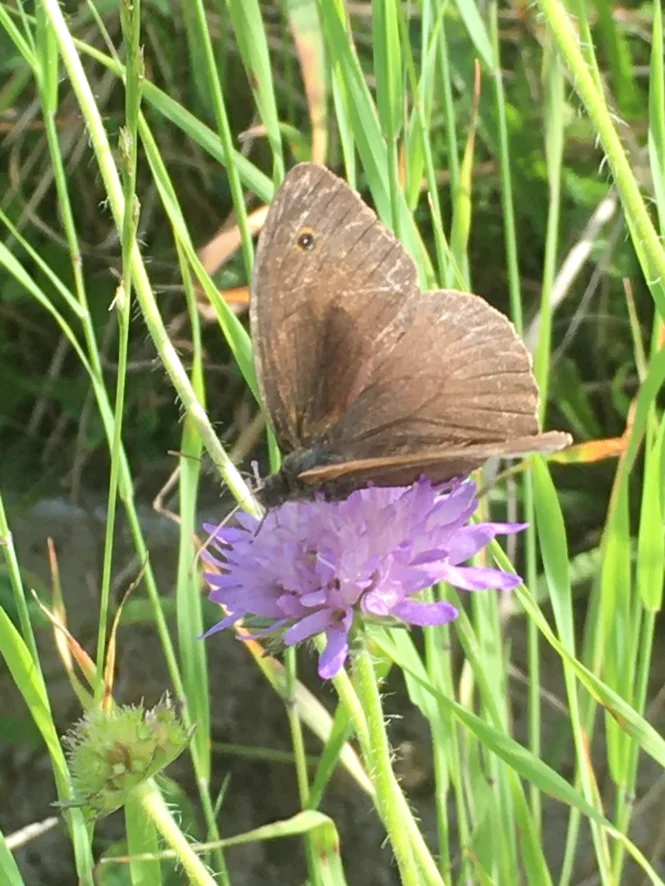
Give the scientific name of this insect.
Maniola jurtina
